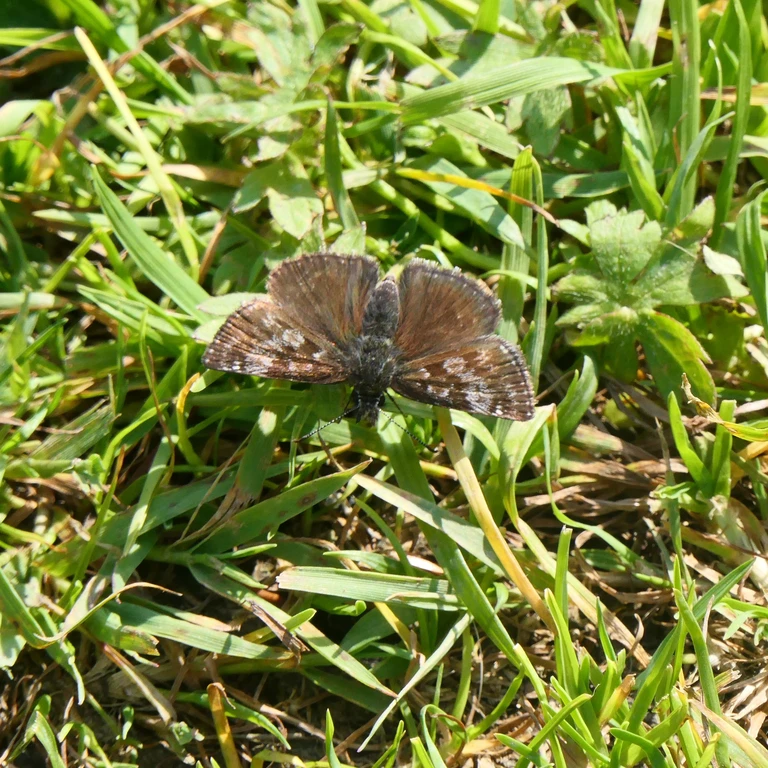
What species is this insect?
Erynnis tages
